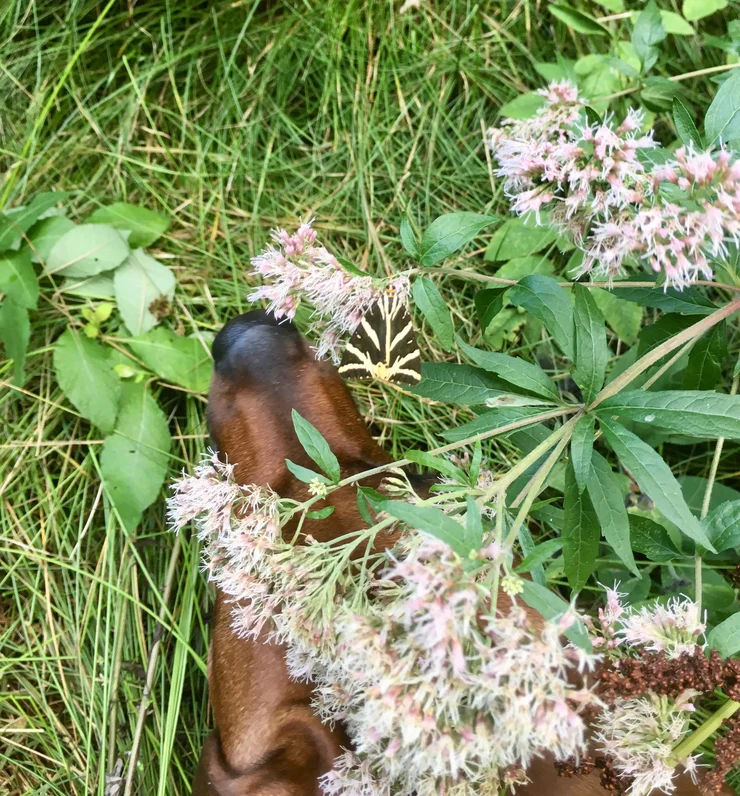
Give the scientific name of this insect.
Euplagia quadripunctaria
